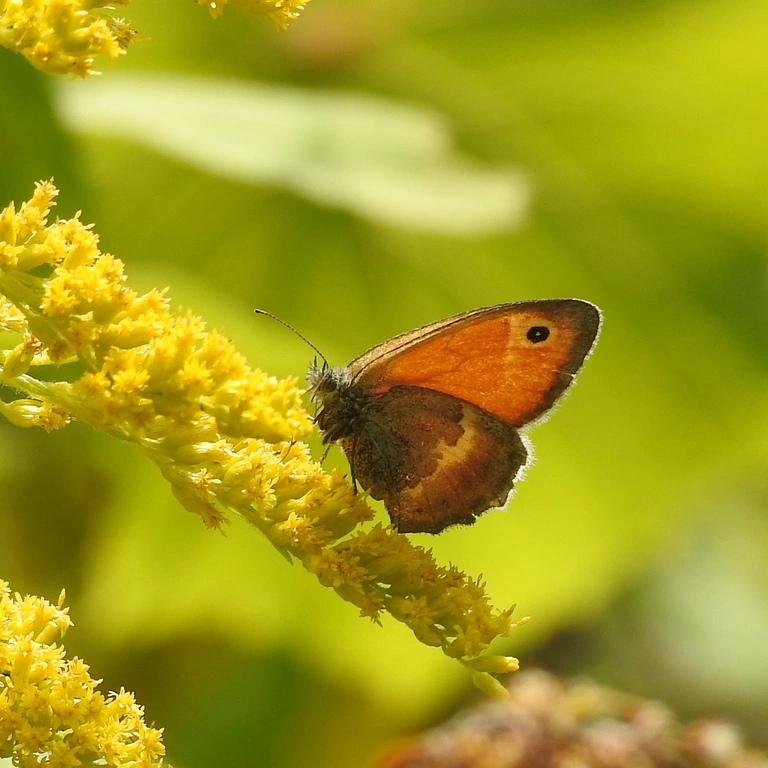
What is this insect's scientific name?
Coenonympha pamphilus
